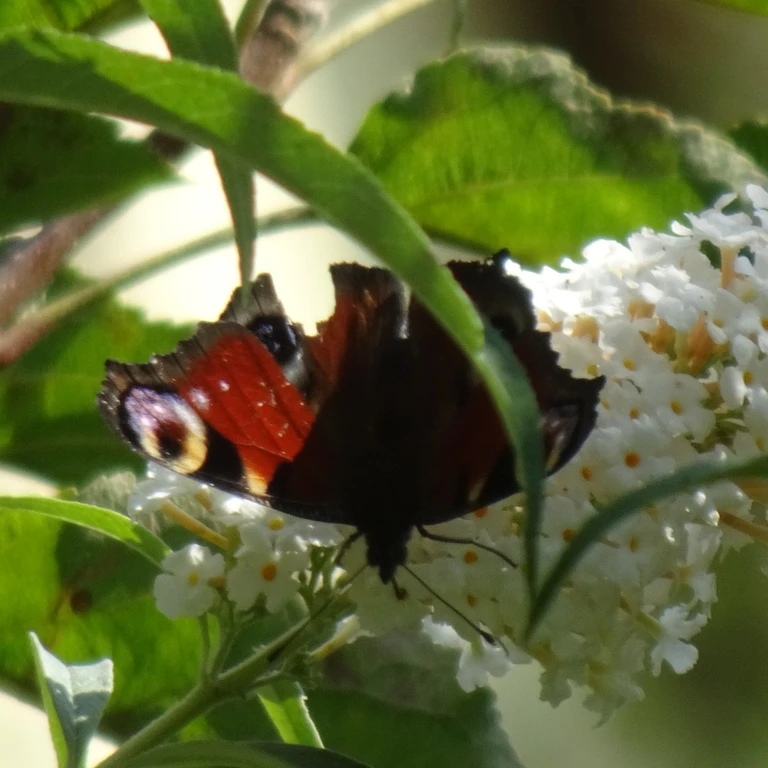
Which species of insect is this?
Aglais io
